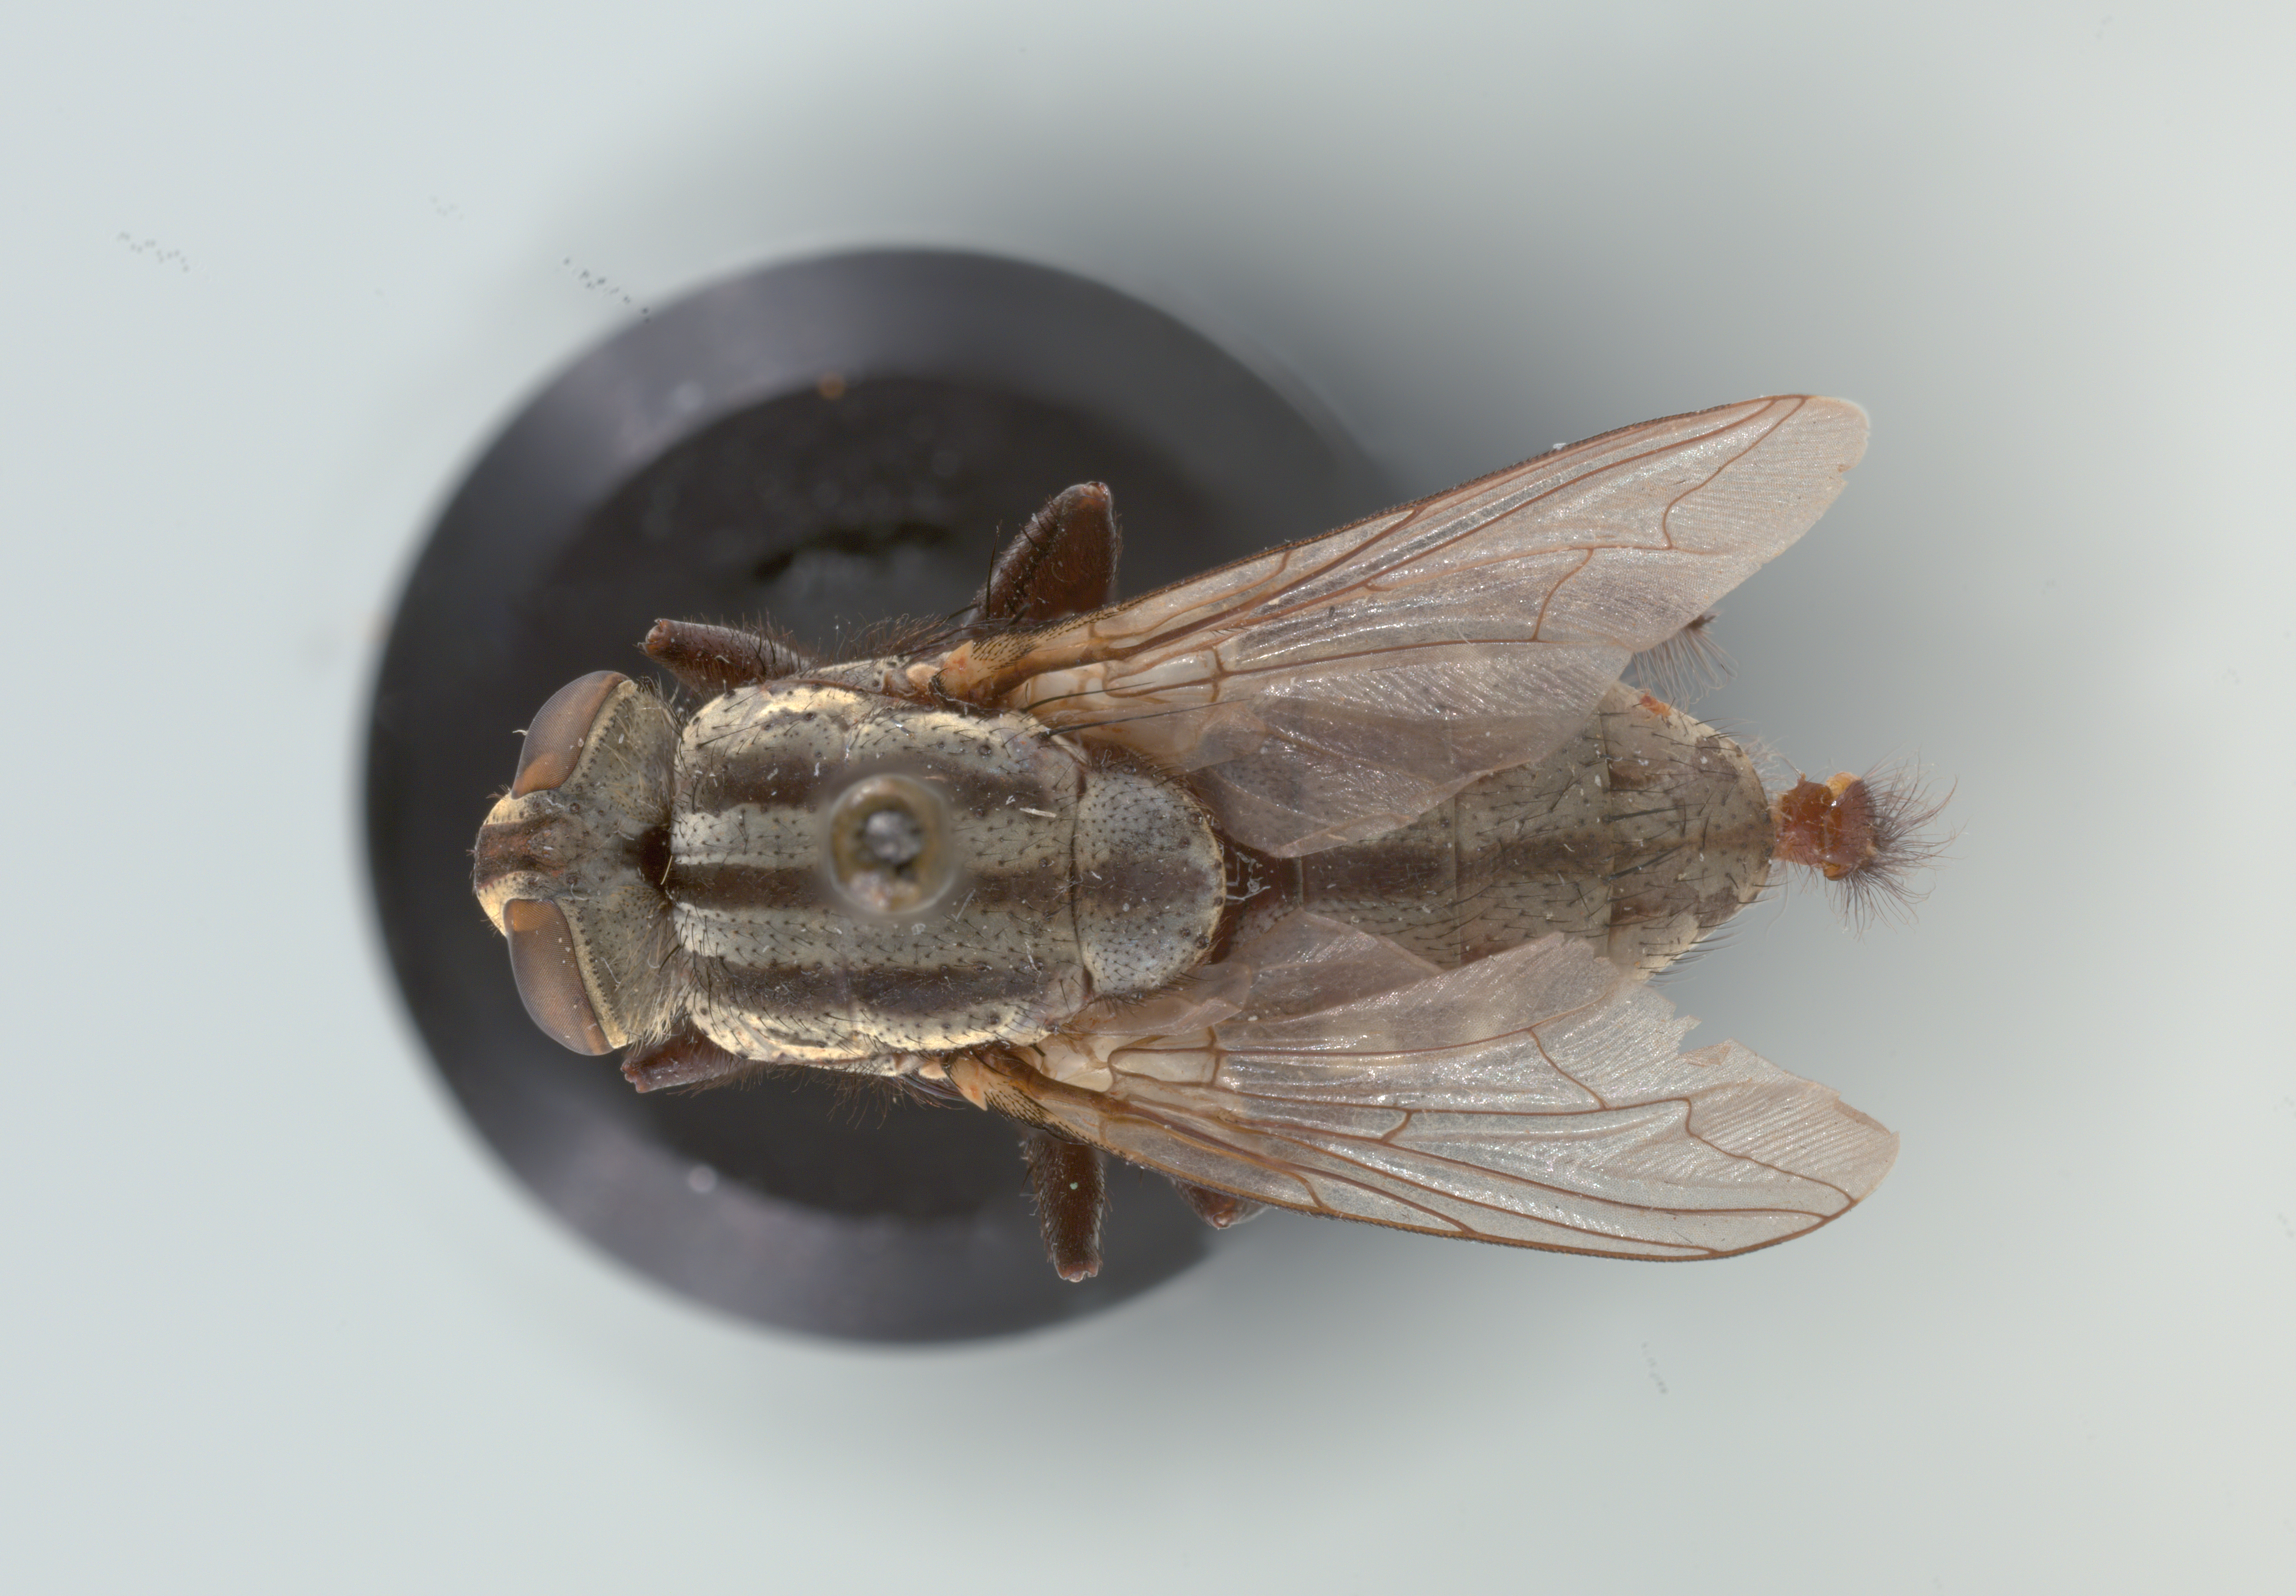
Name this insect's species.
Sarcophaga taenionota
